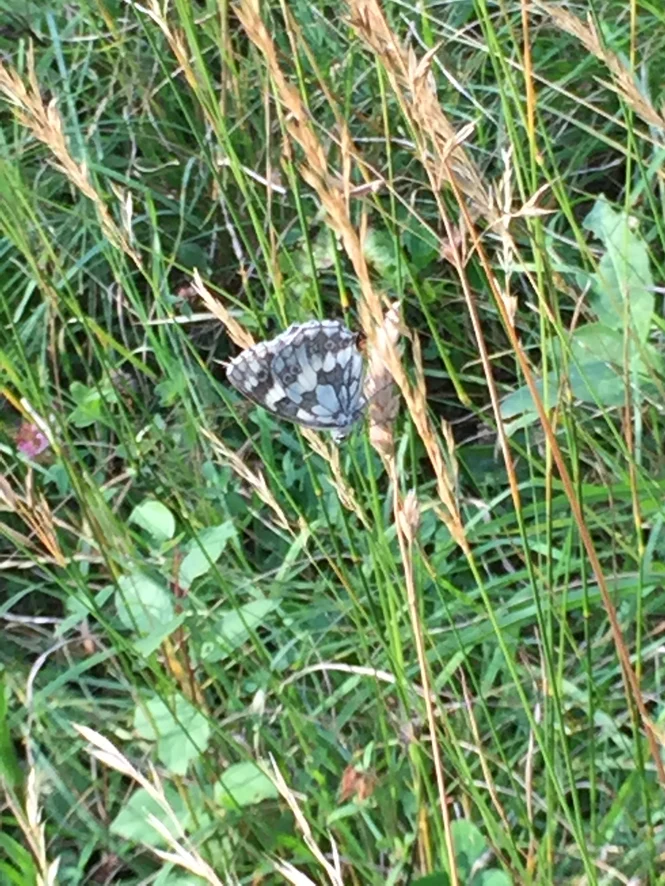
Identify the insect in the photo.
Melanargia galathea
